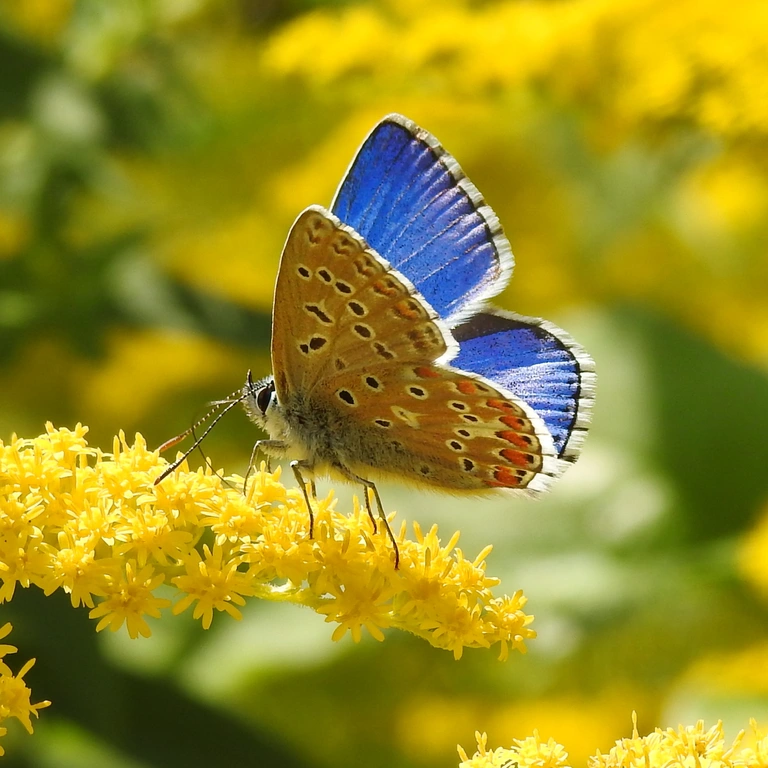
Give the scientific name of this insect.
Lysandra bellargus
